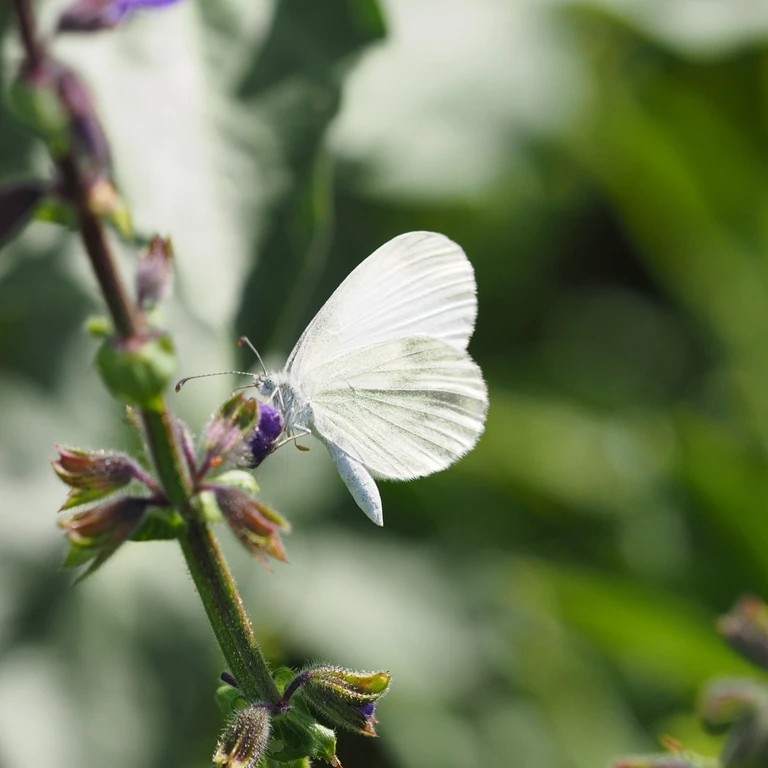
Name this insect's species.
Leptidea sinapis/juvernica
